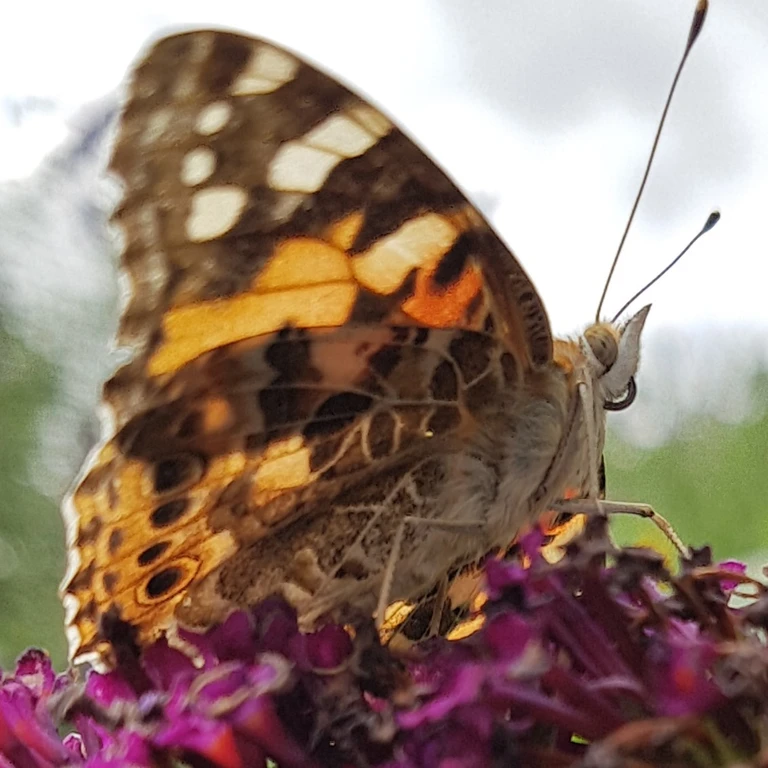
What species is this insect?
Vanessa cardui
